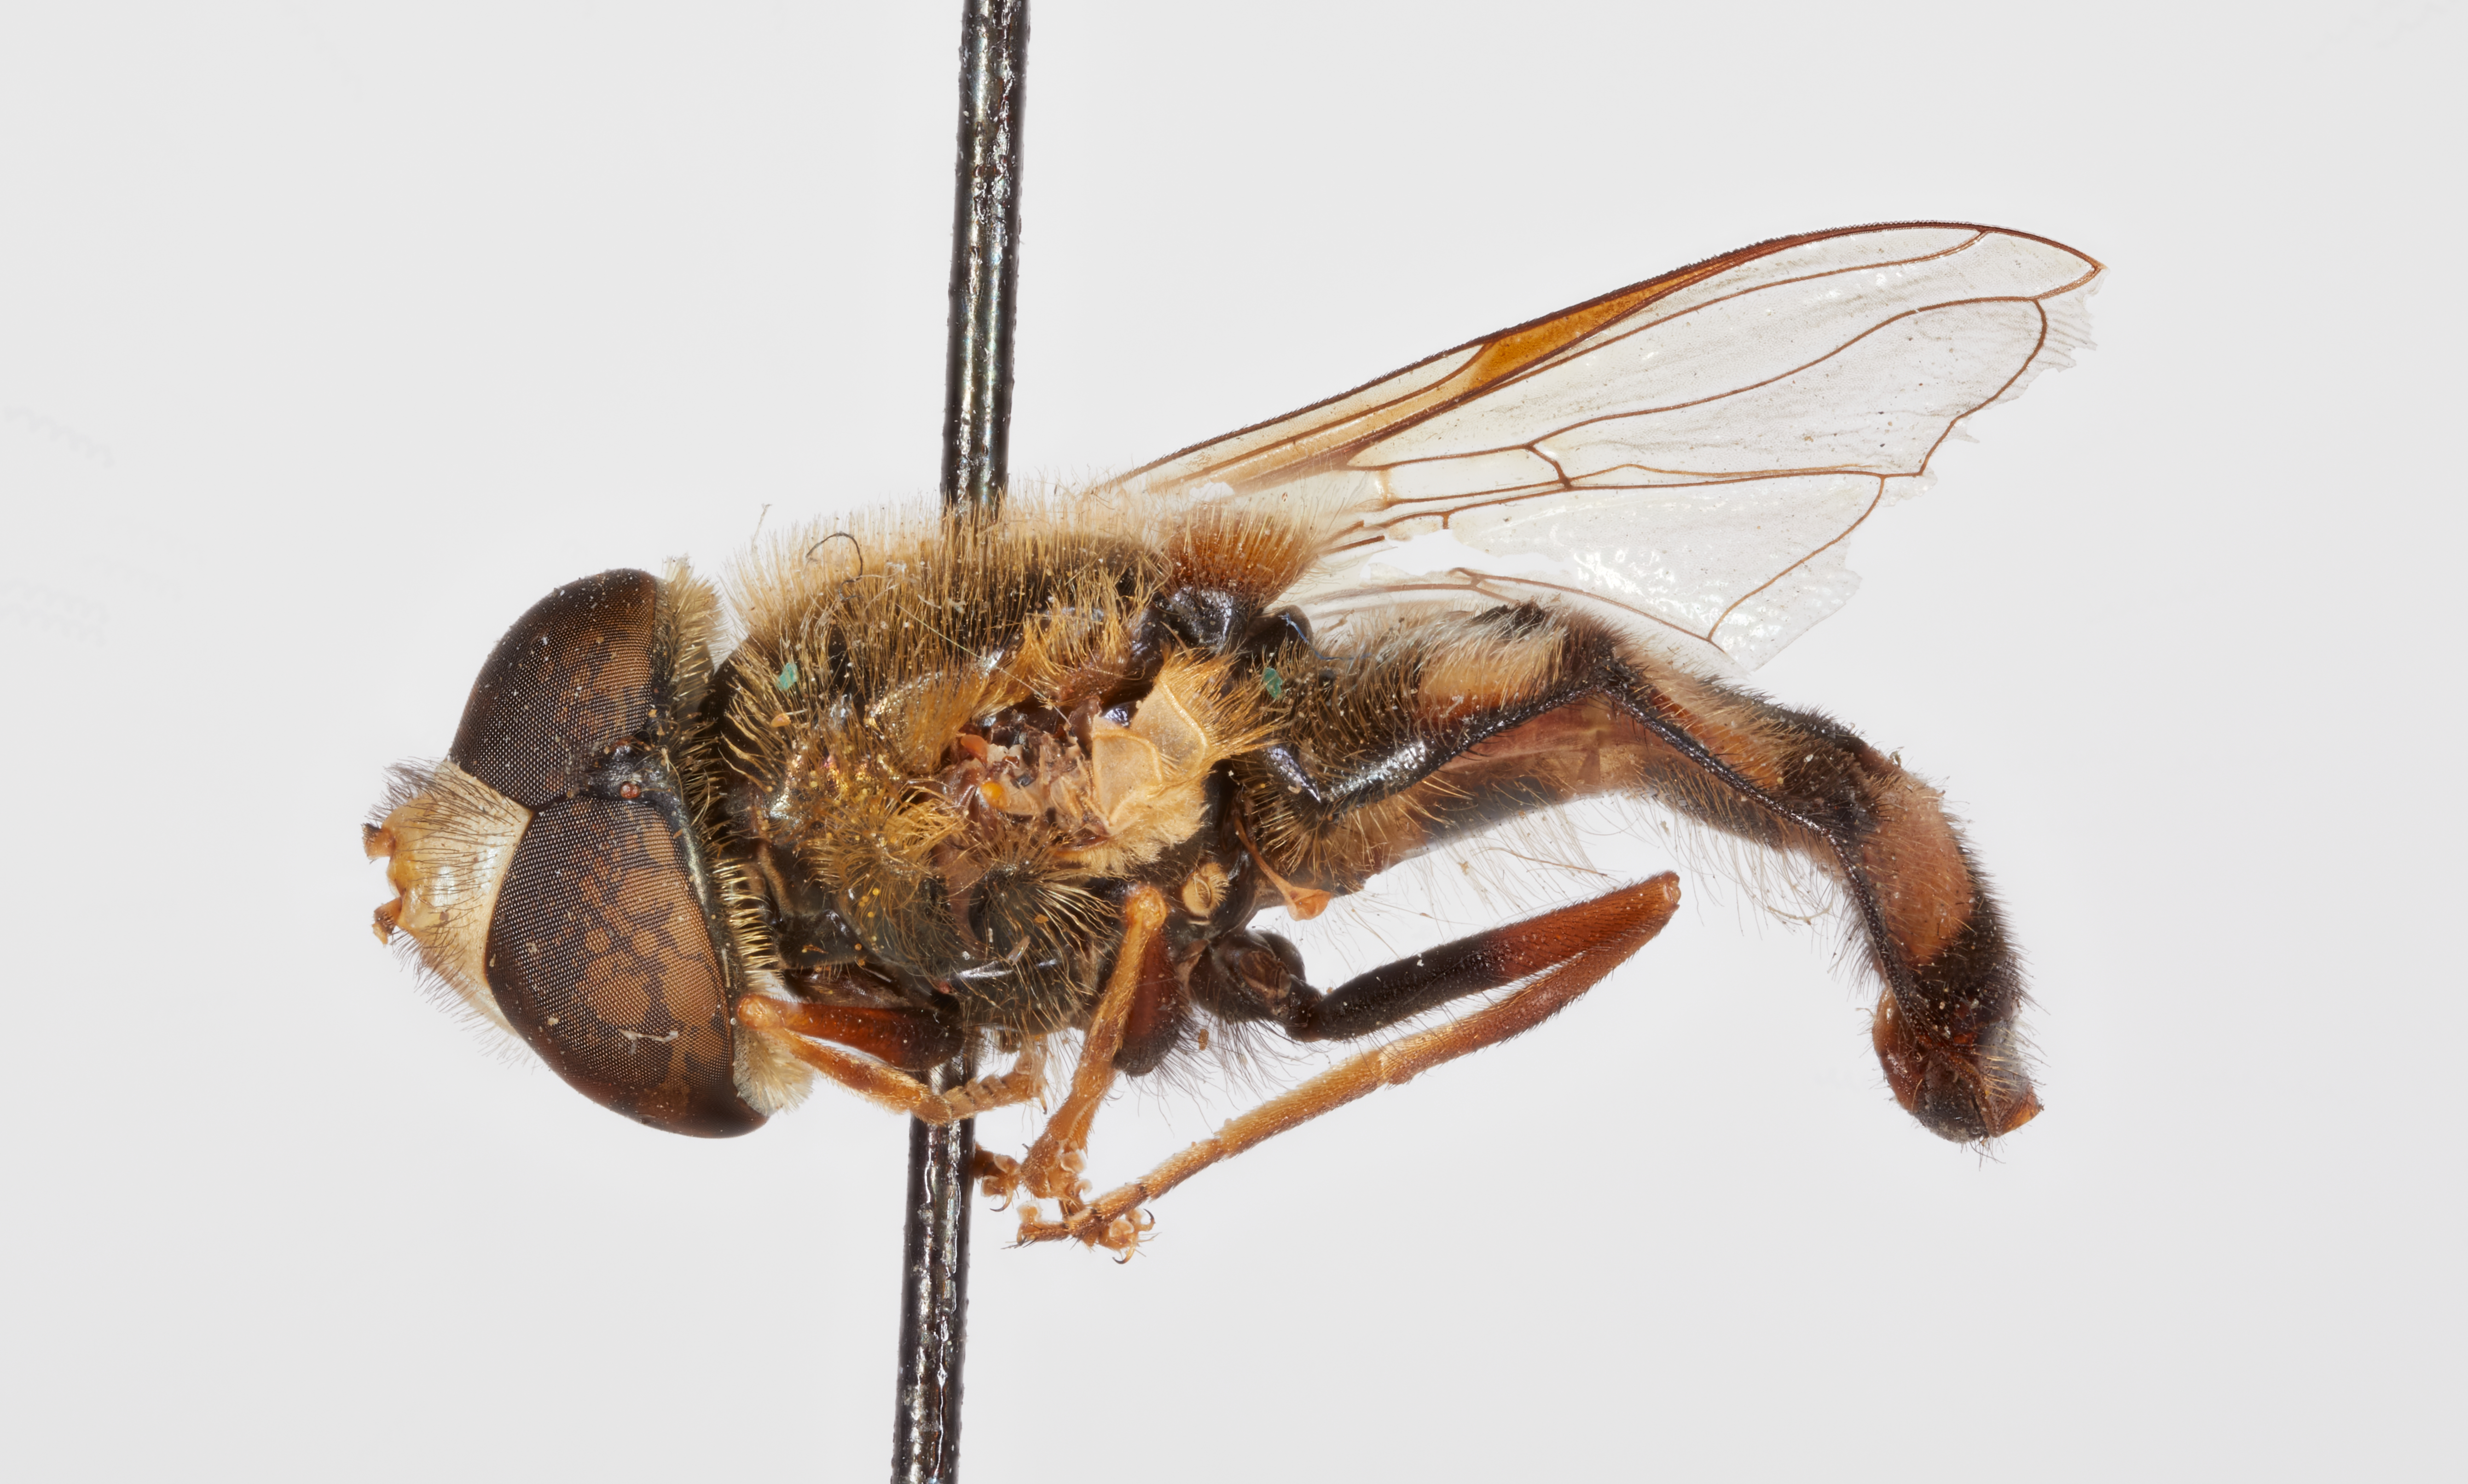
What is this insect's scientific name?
Eupeodes montivagus
